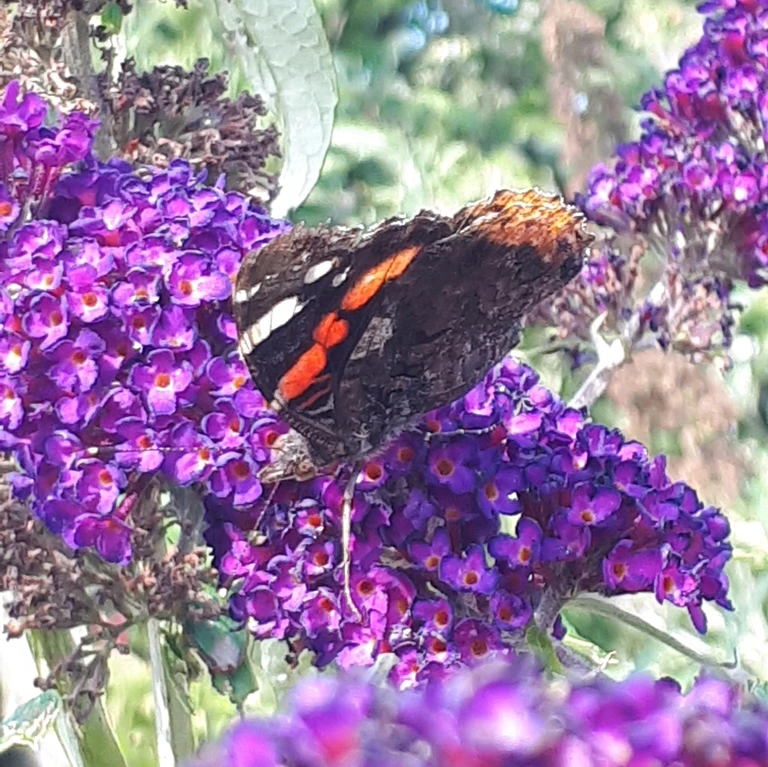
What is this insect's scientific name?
Vanessa atalanta
